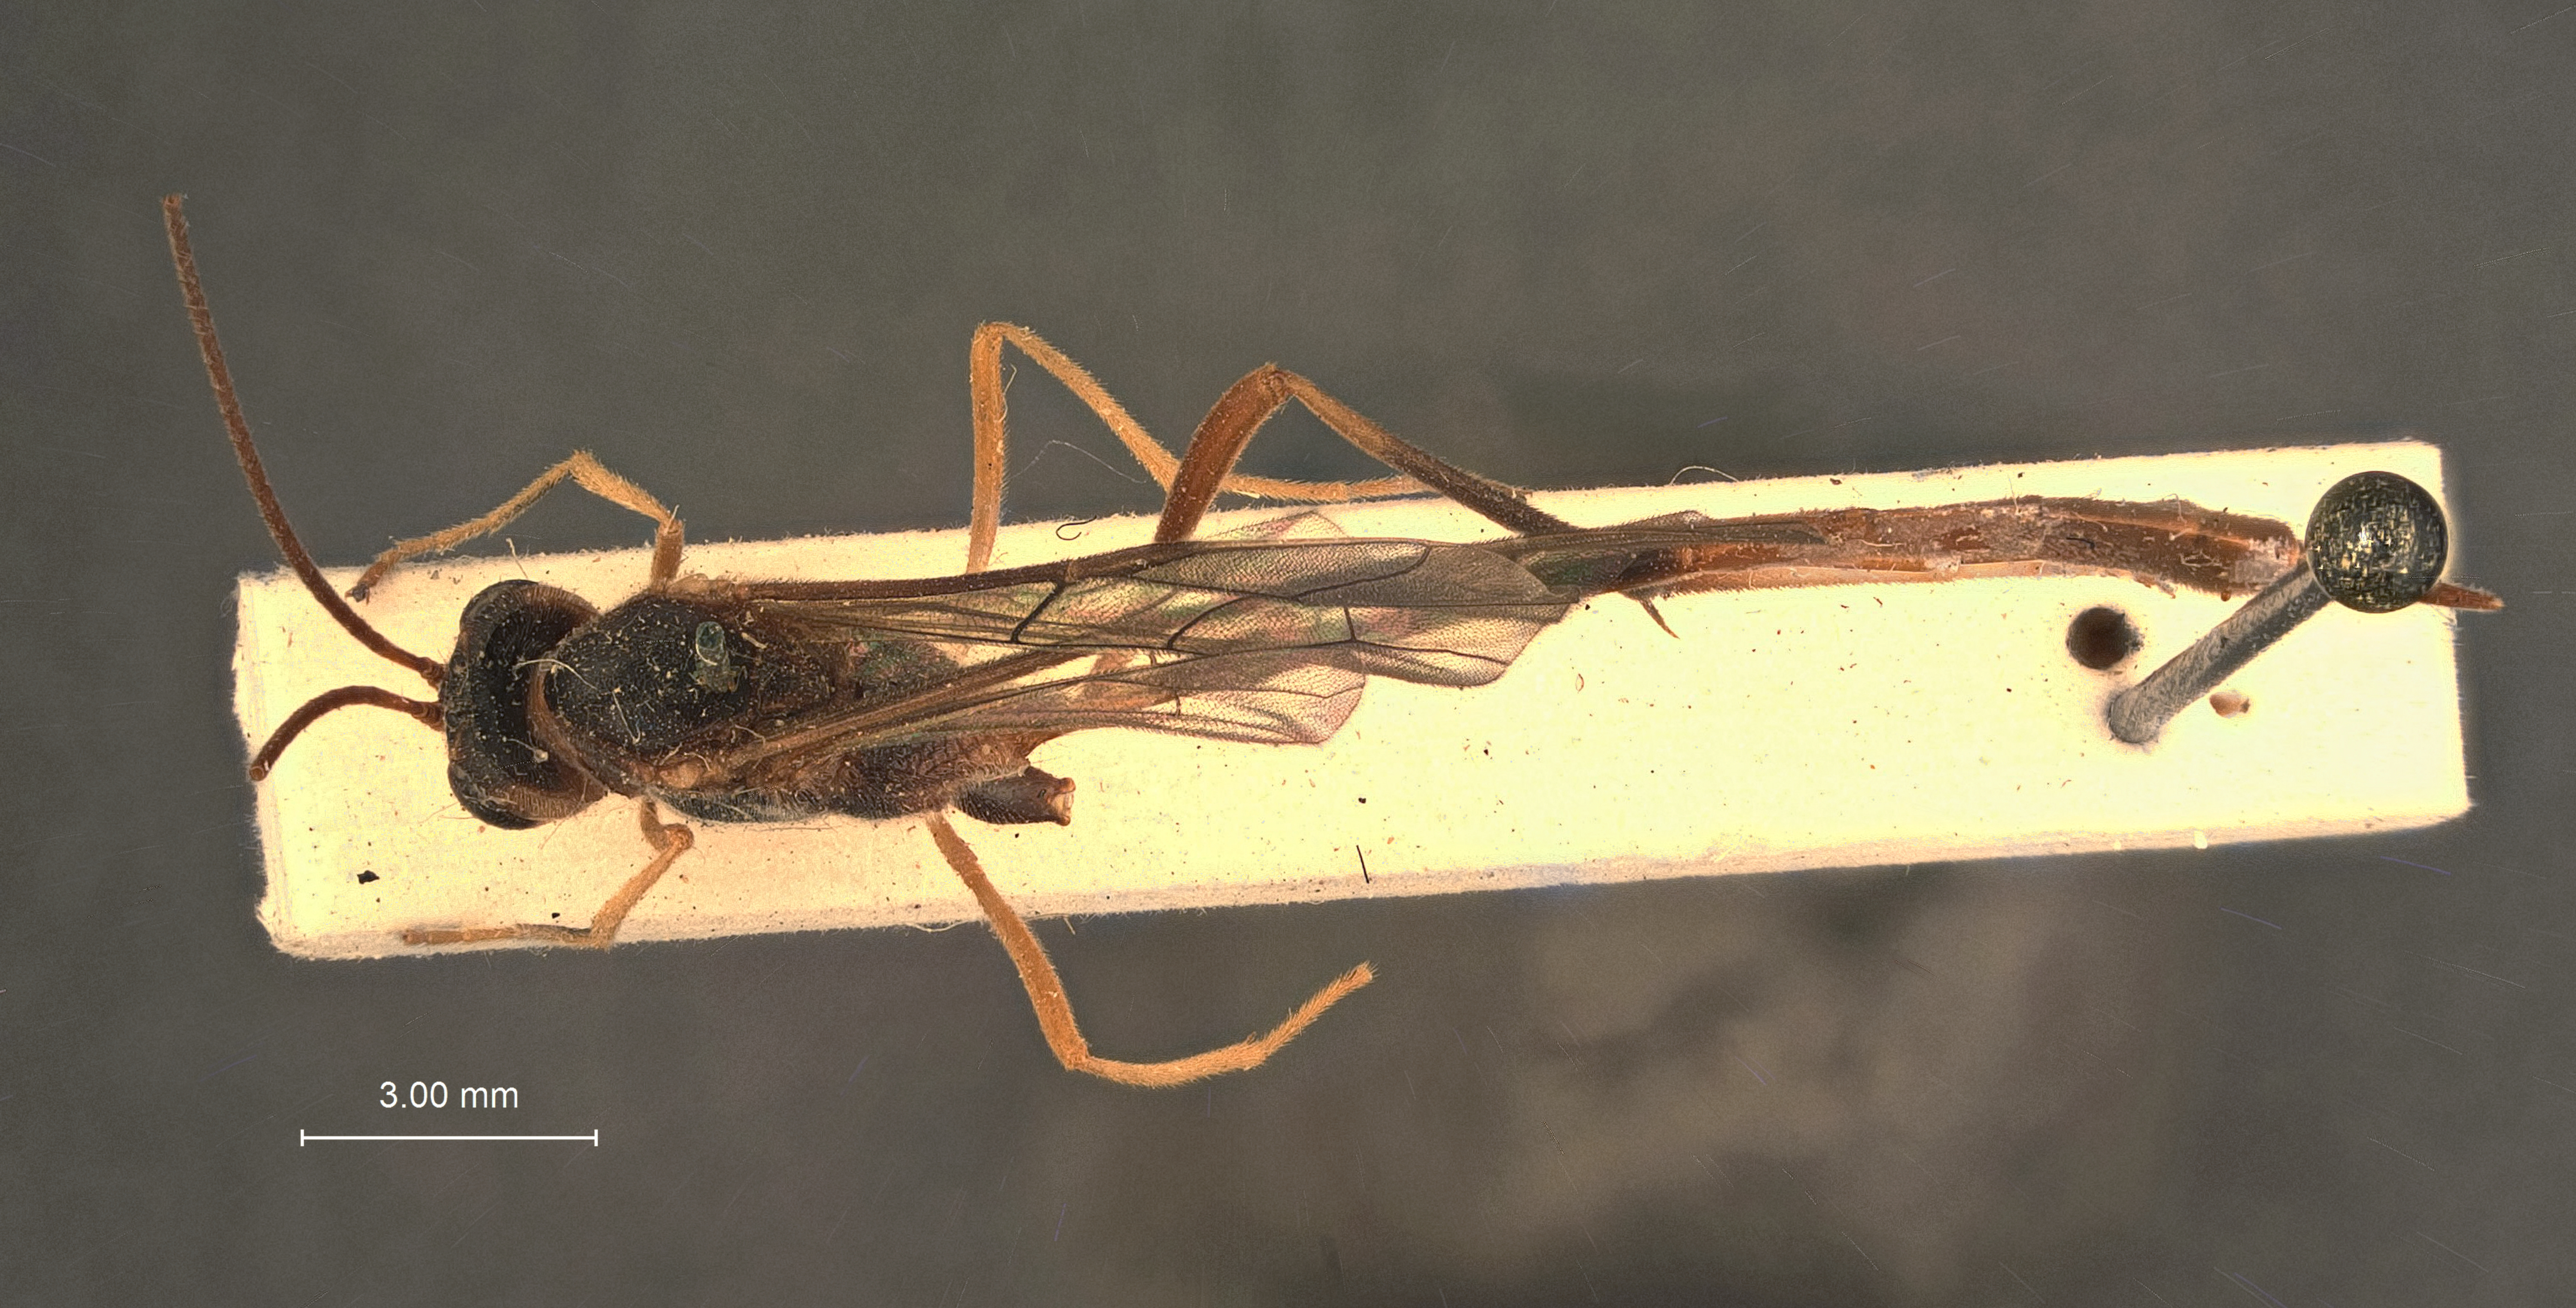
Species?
Aphanistes eupterotes
